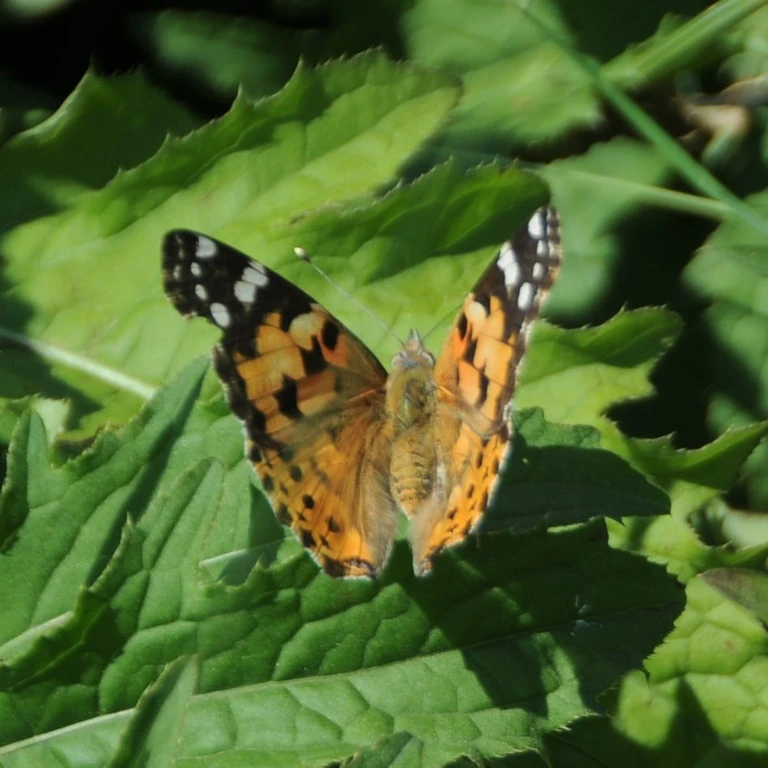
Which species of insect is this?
Vanessa cardui
